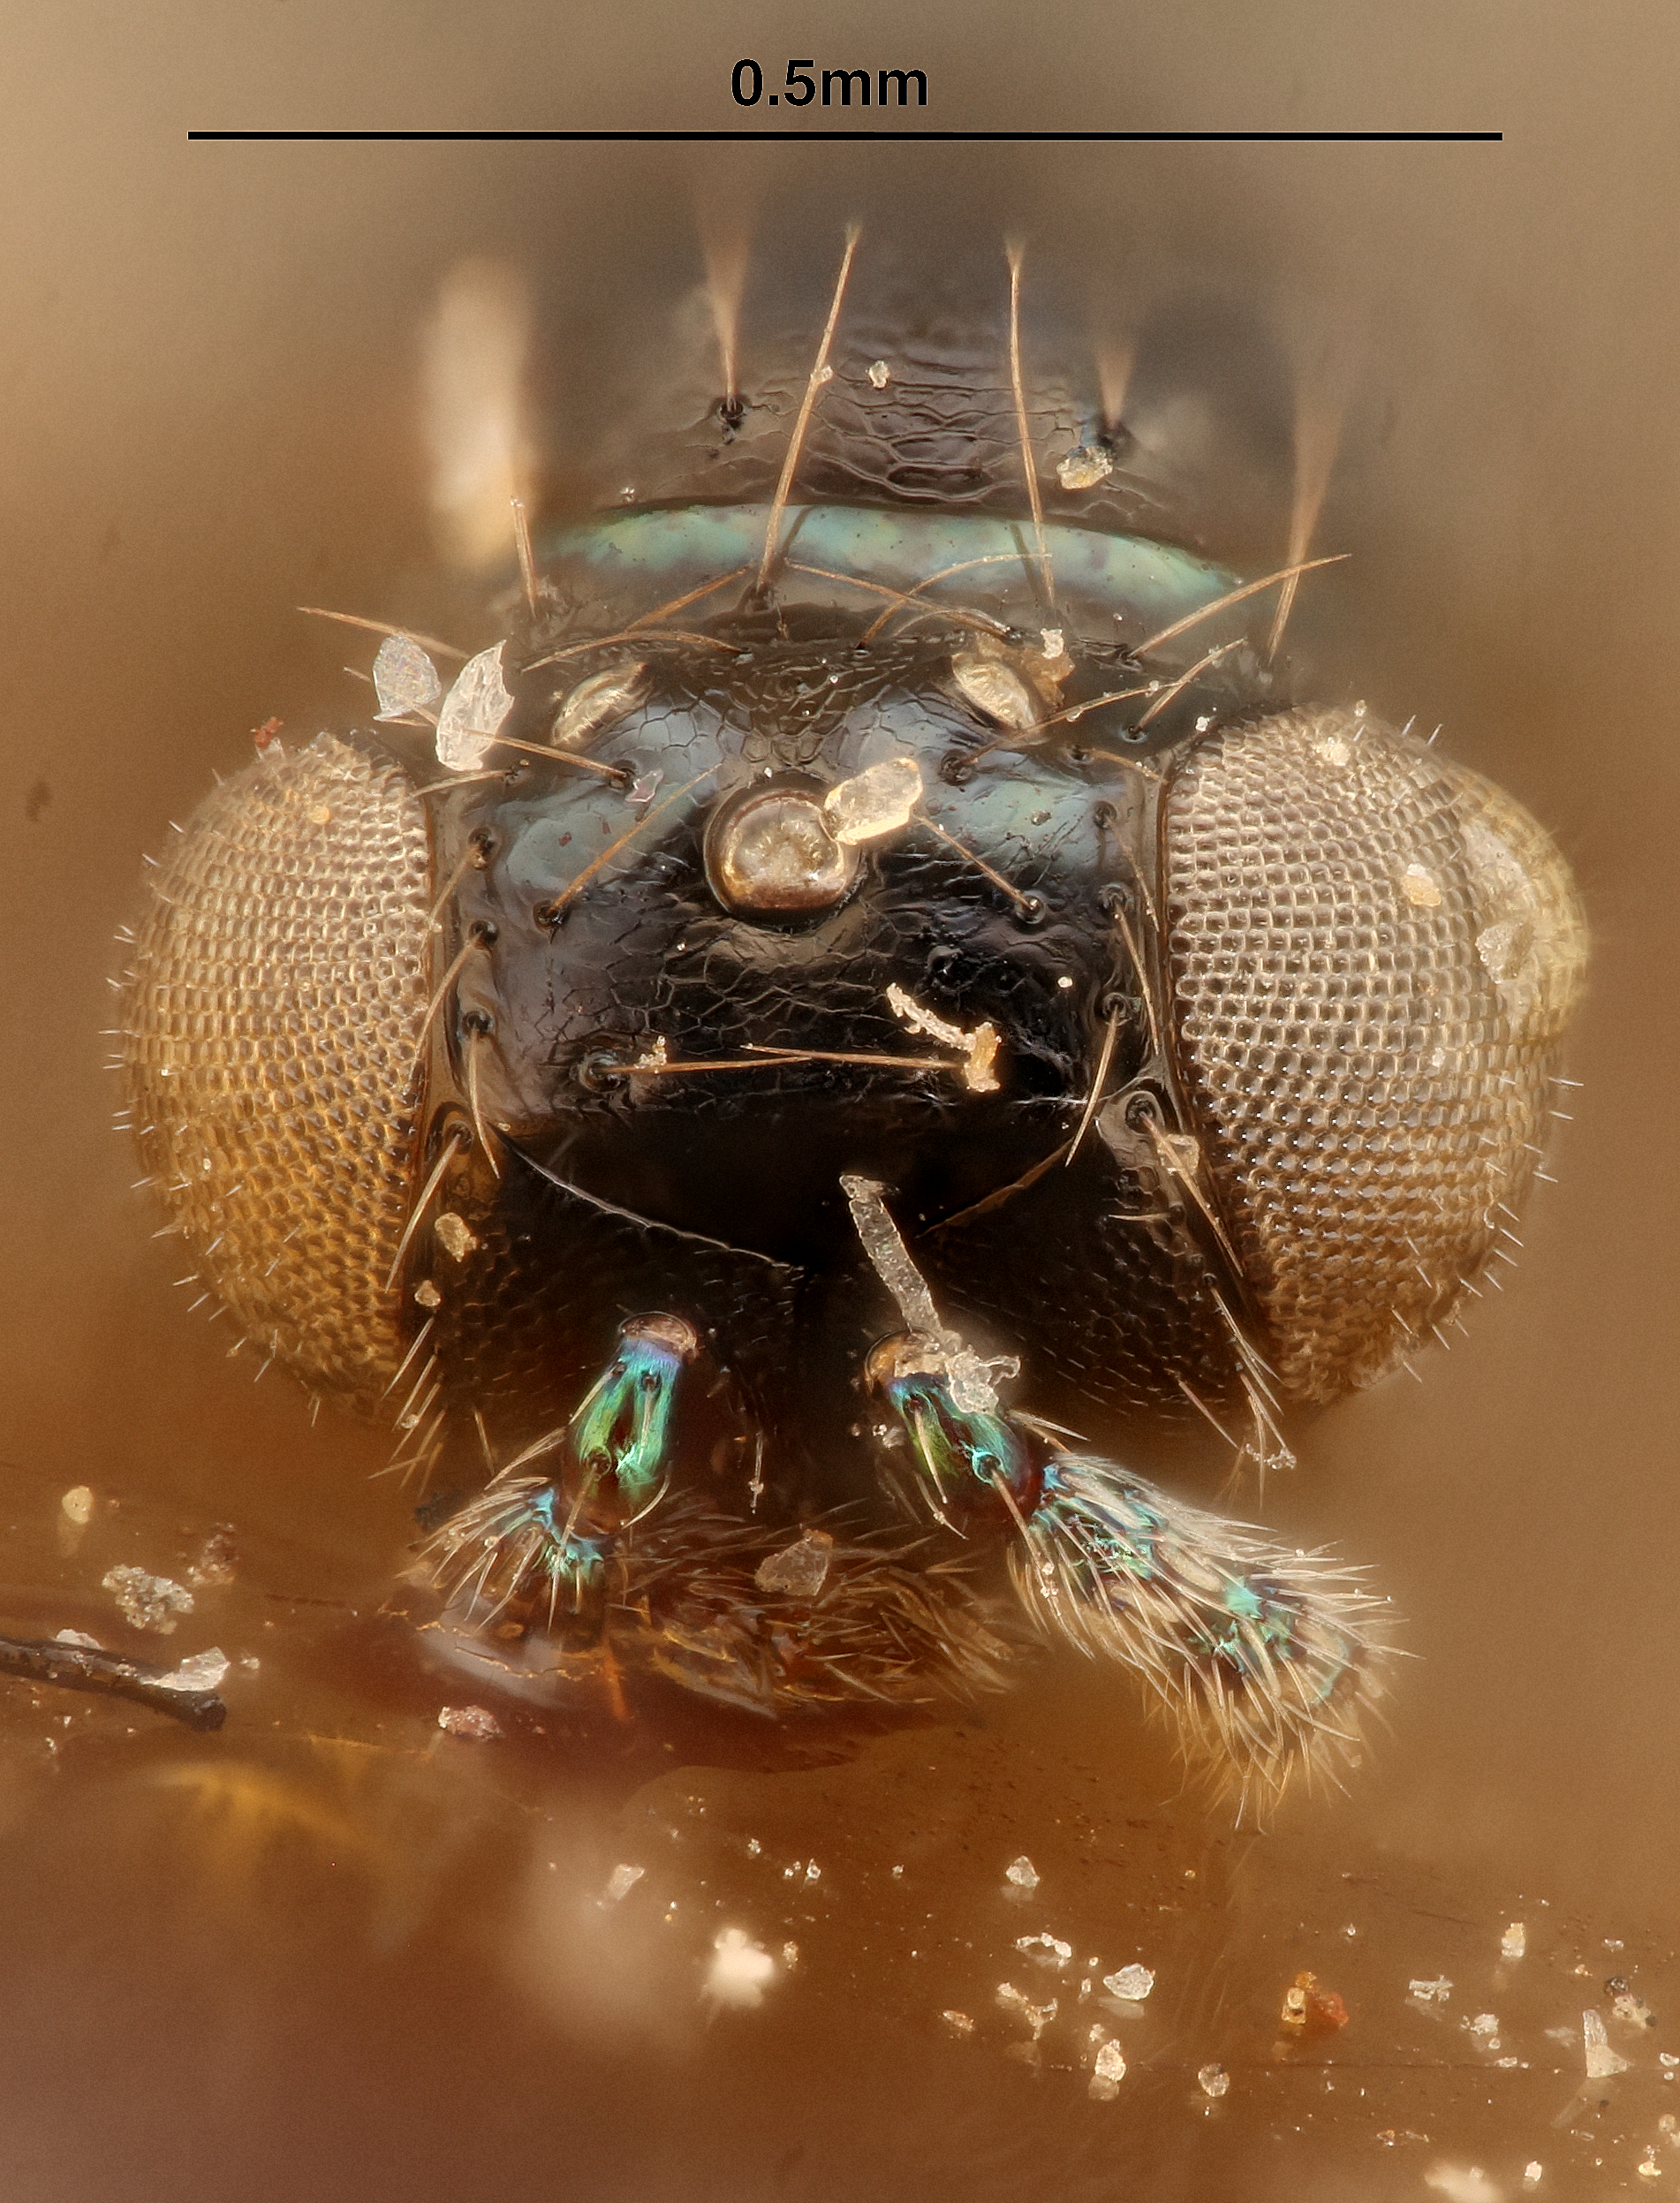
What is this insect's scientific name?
Pleurotropis detrimentosus
